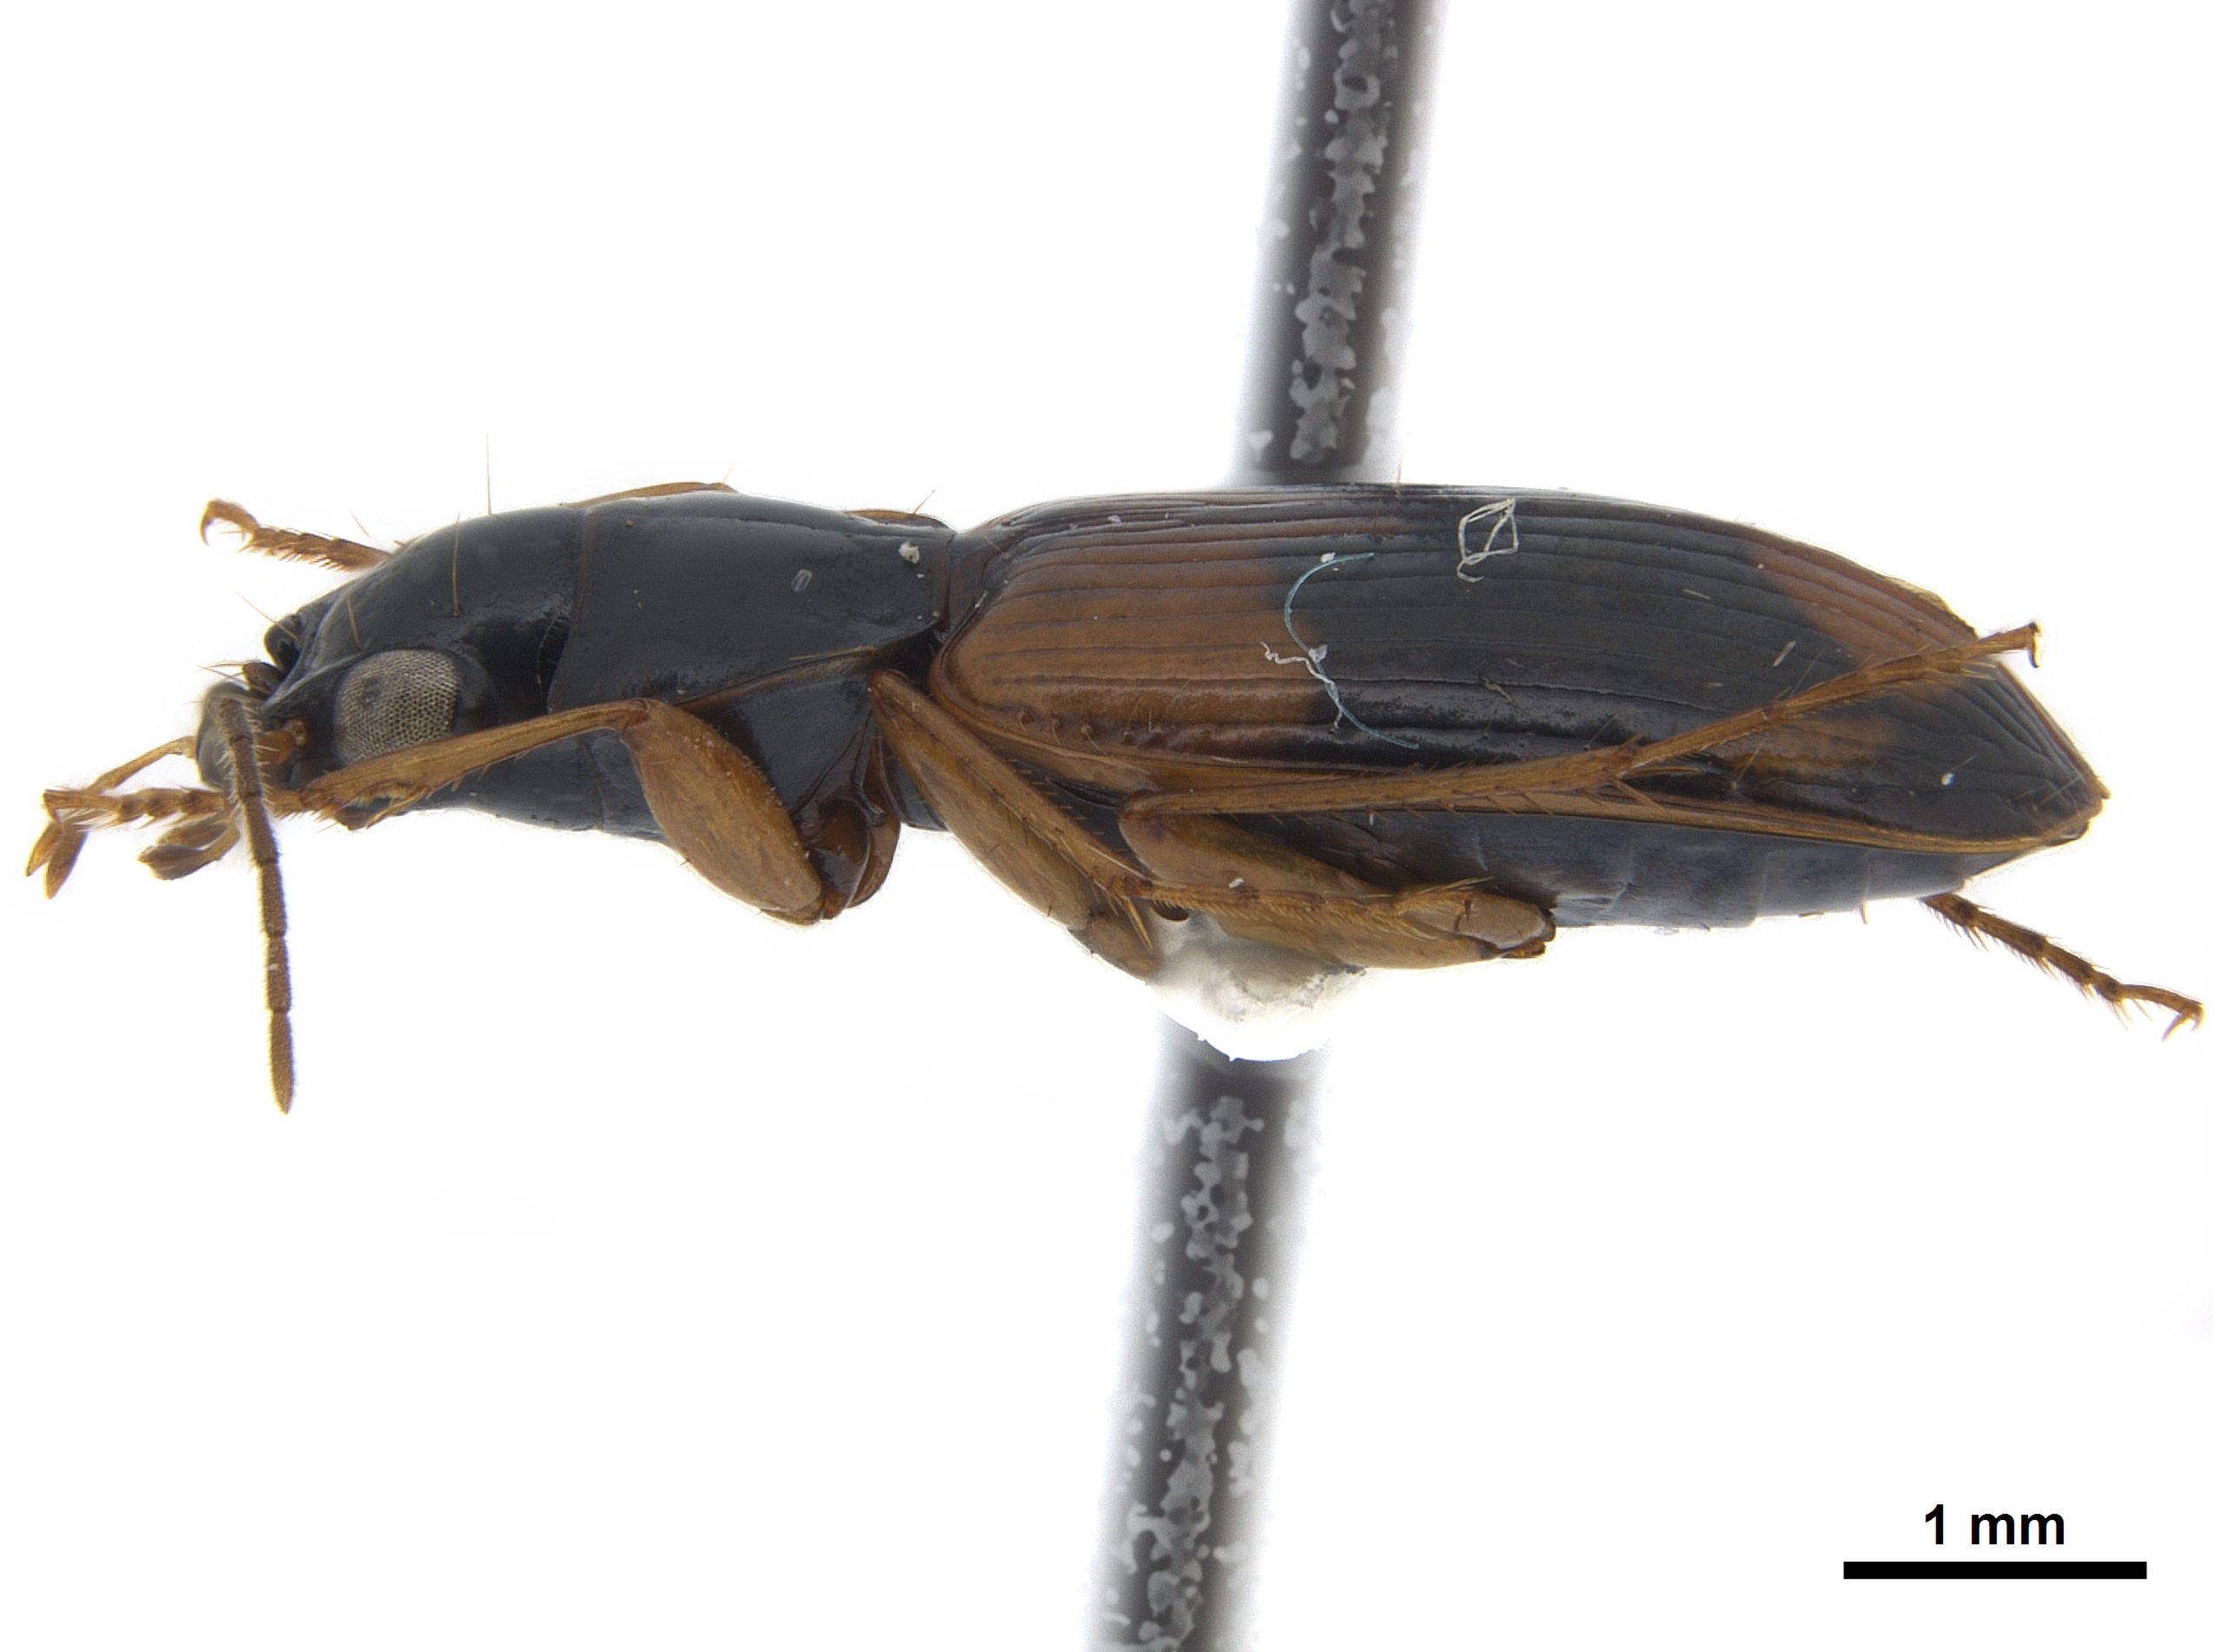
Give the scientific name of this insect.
Badister elegans
